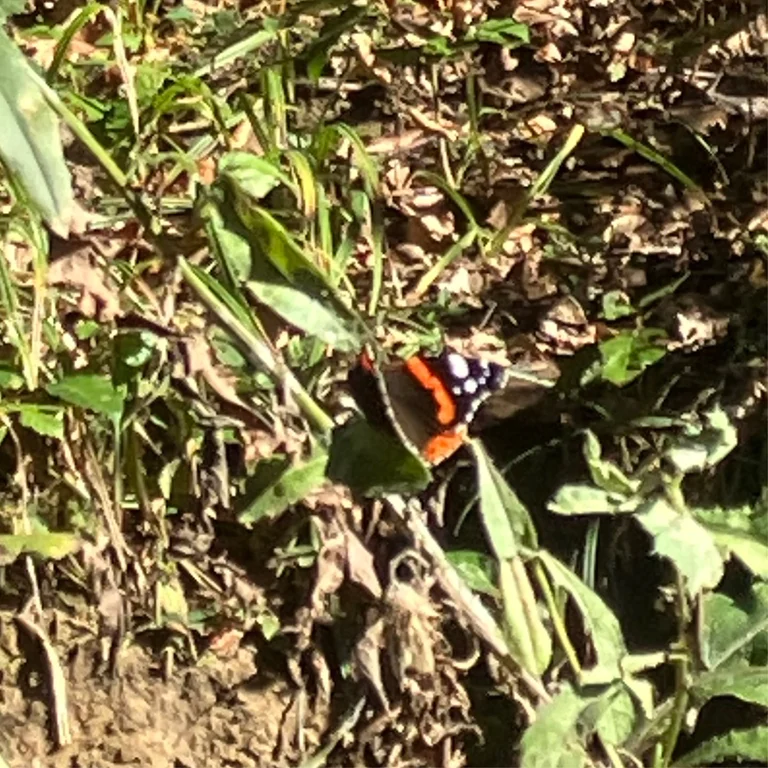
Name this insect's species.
Vanessa atalanta
